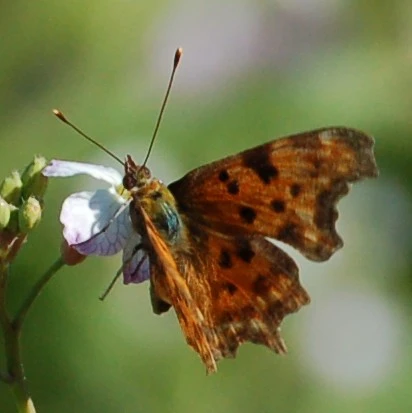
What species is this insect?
Polygonia c-album
